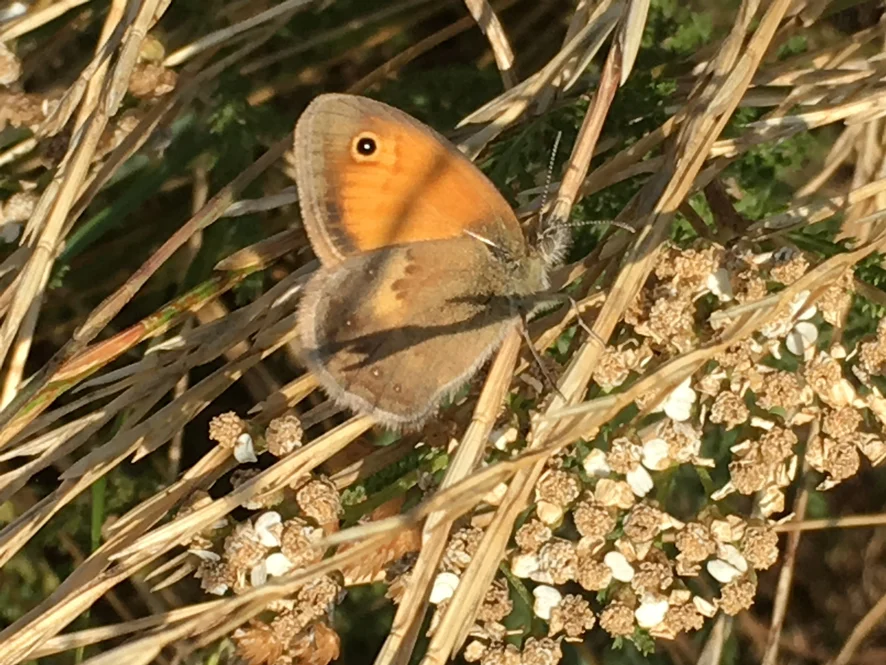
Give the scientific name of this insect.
Coenonympha pamphilus
